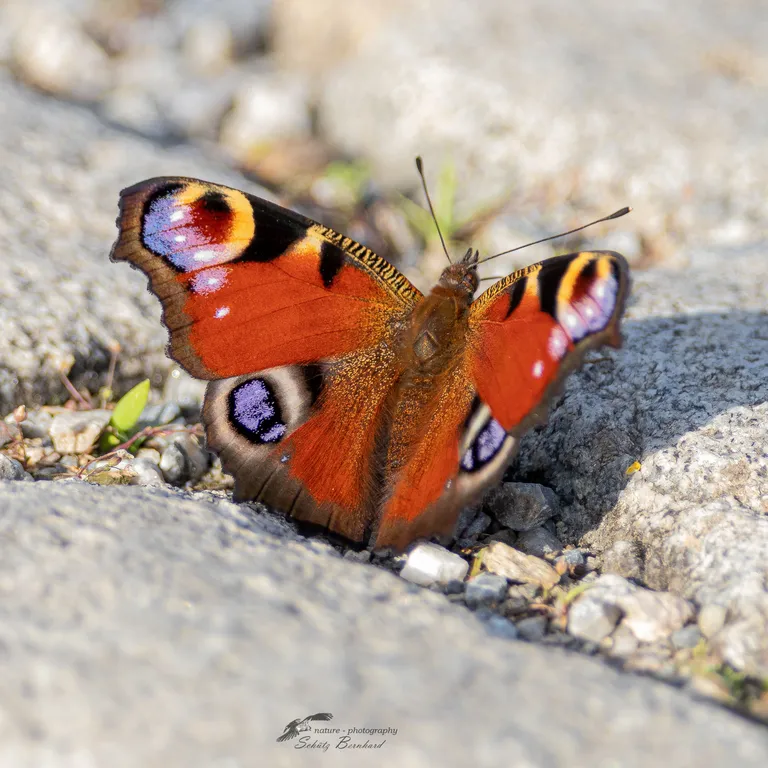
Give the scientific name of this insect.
Aglais io
